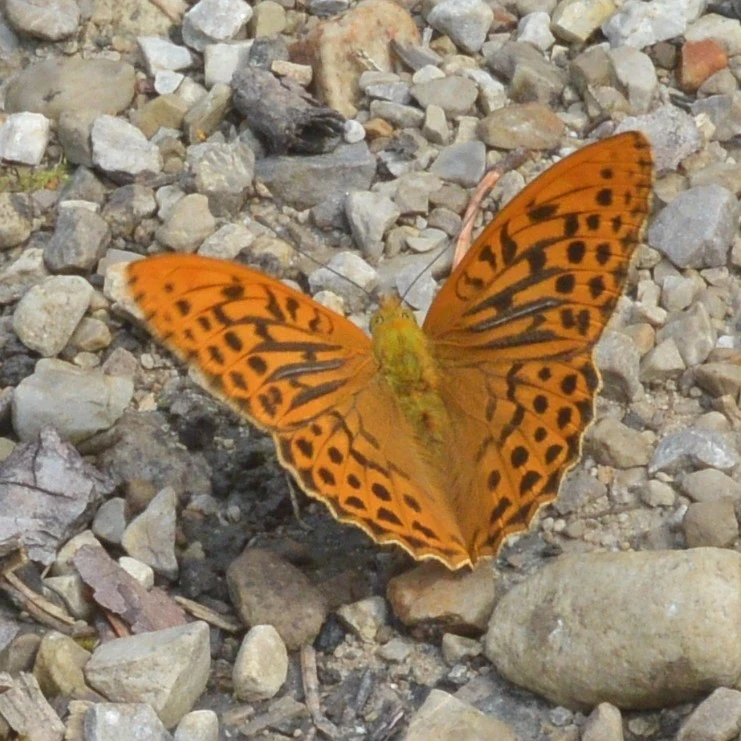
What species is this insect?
Argynnis paphia
